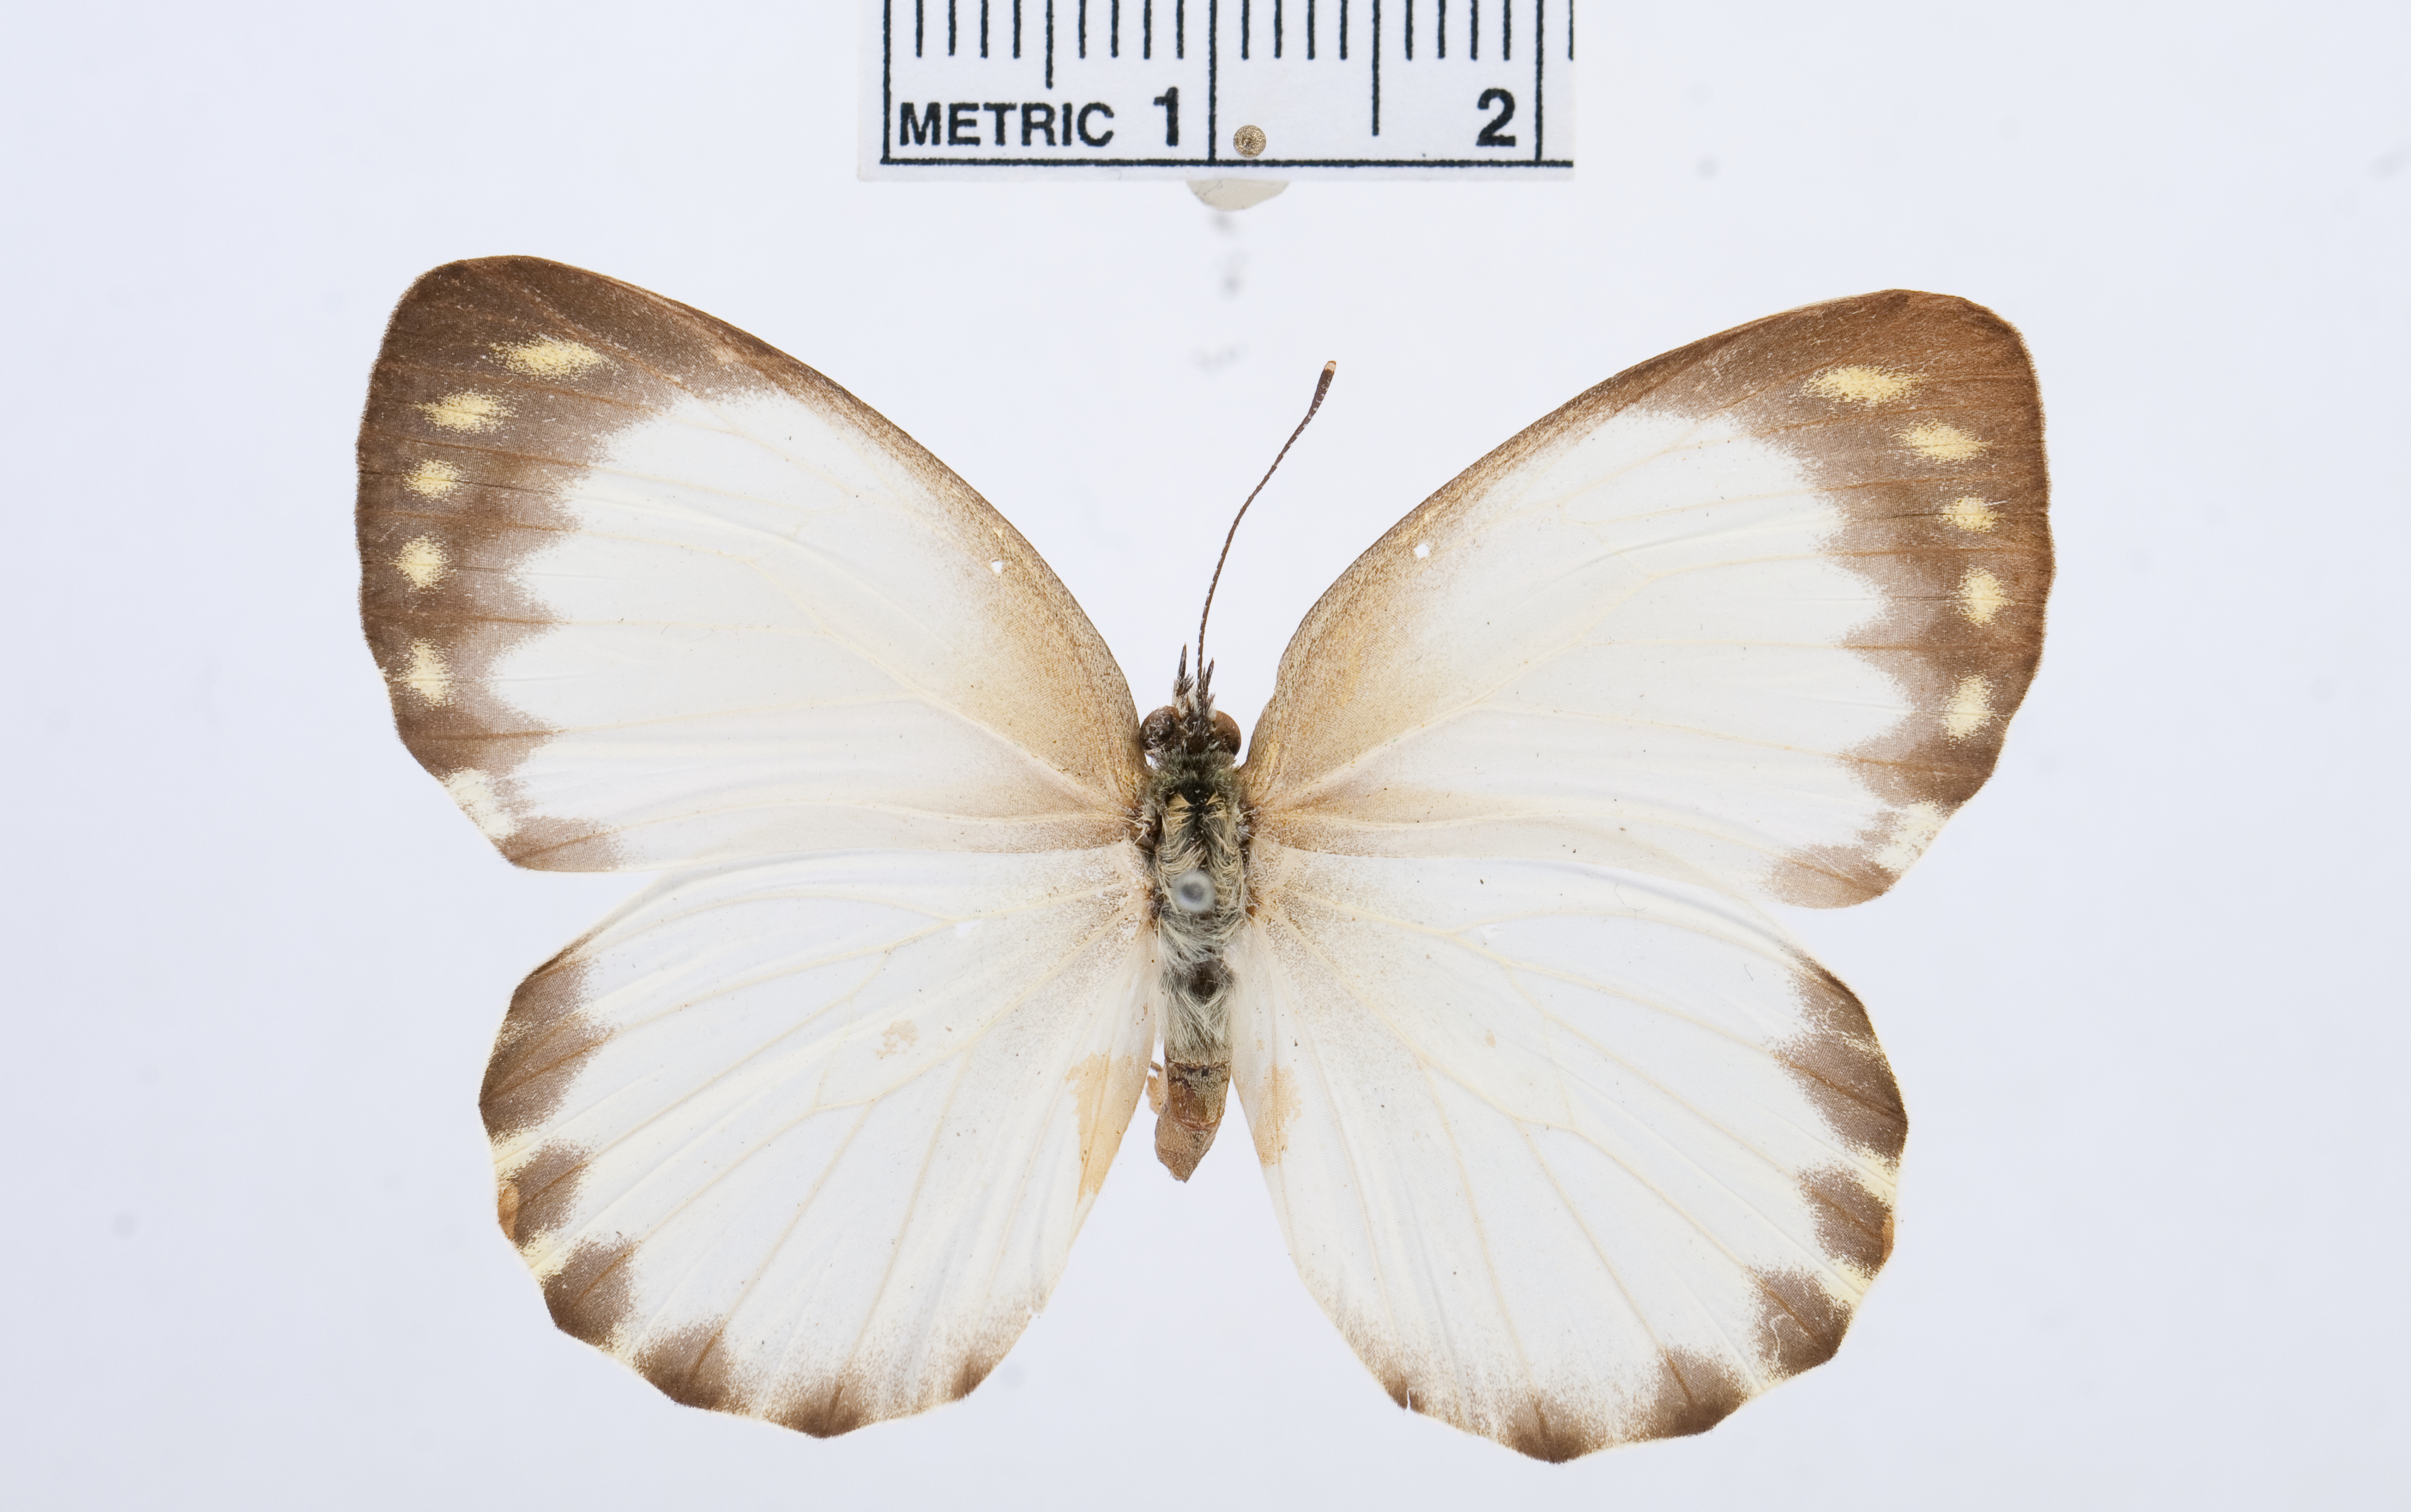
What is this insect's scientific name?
Appias phaola
